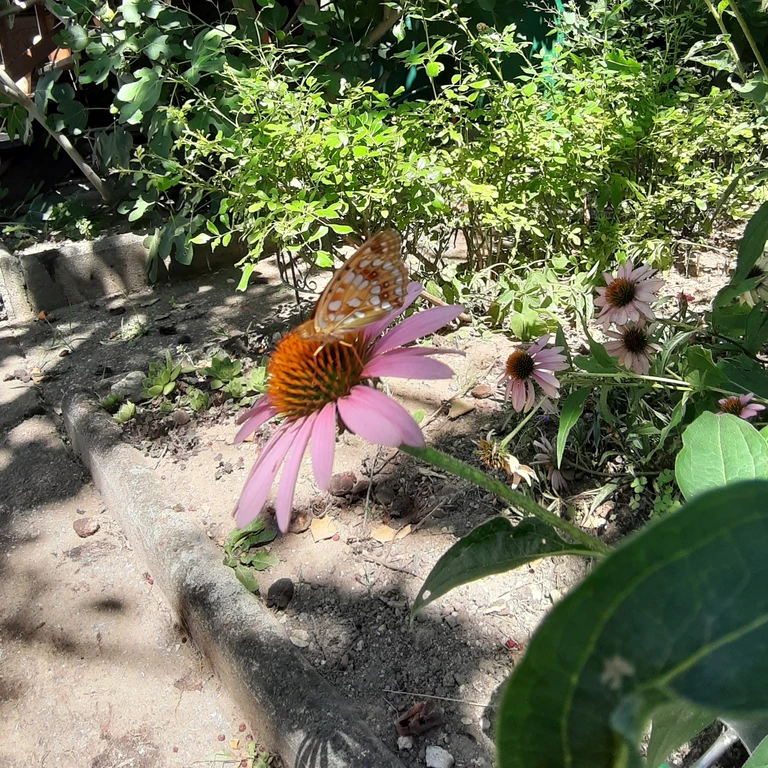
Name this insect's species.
Fabriciana adippe
